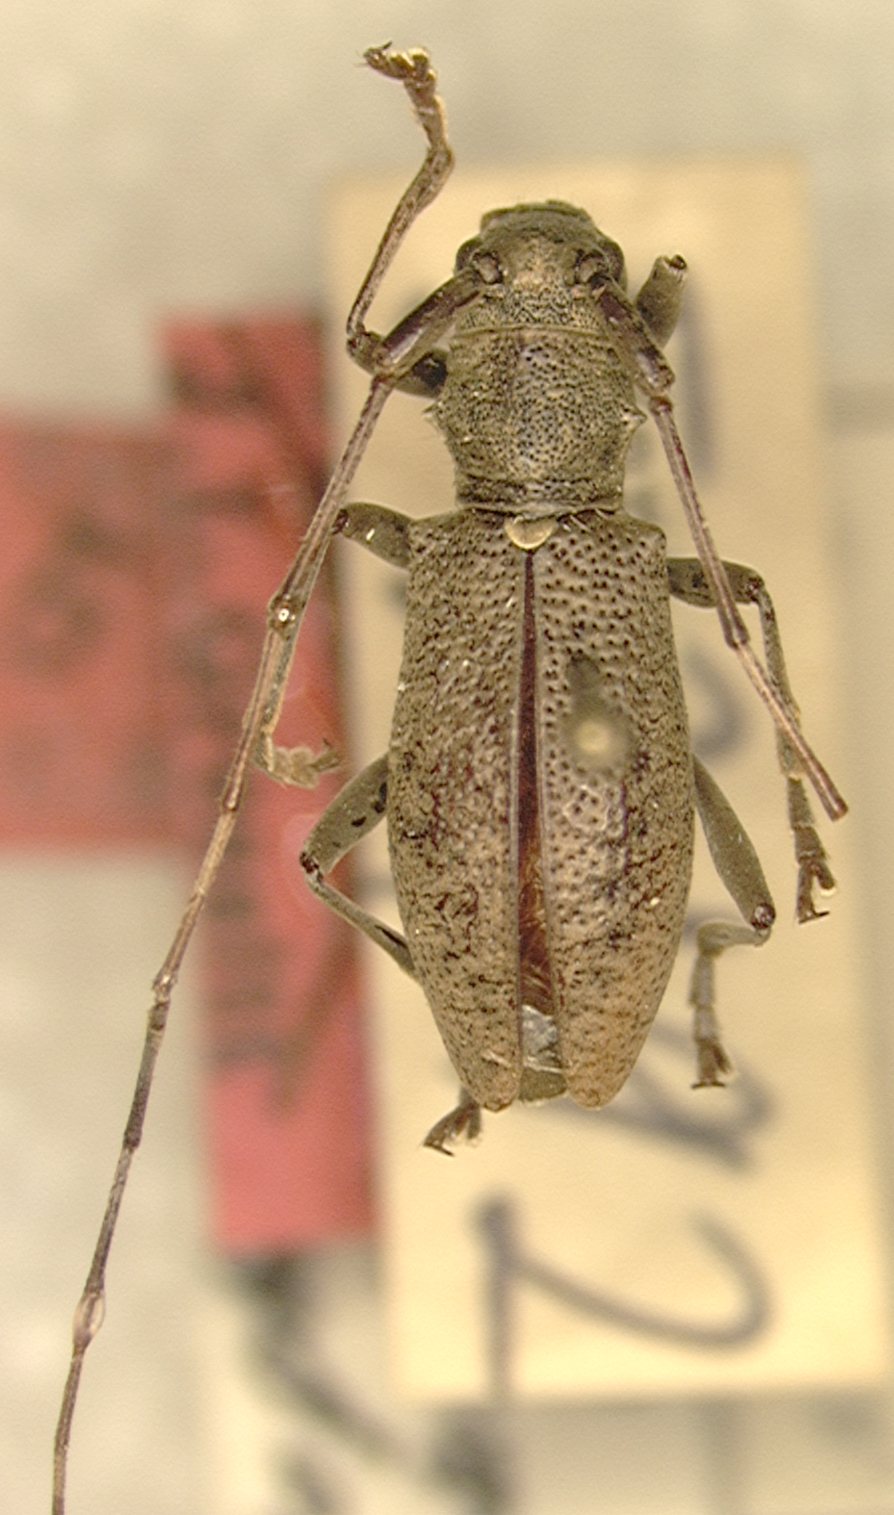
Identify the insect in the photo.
Dolophrades subdenudatus (also Dolophrades punctatus)
